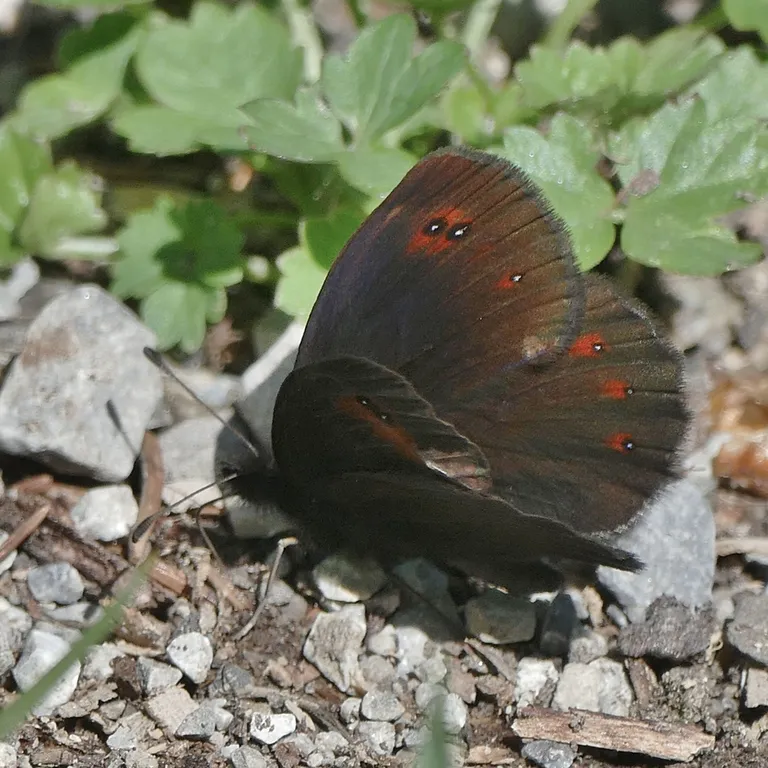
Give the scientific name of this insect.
Erebia oeme
